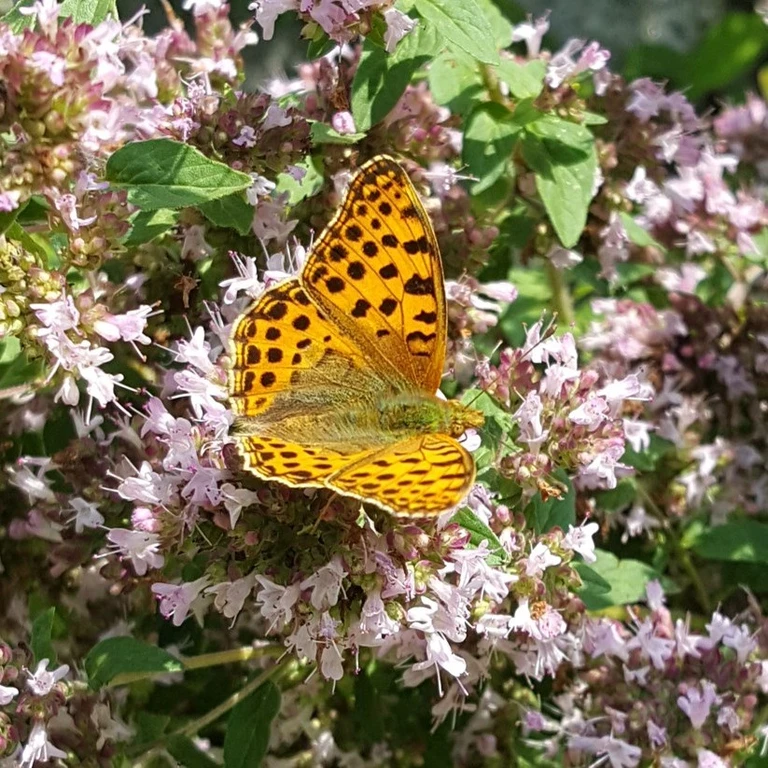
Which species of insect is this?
Issoria lathonia
